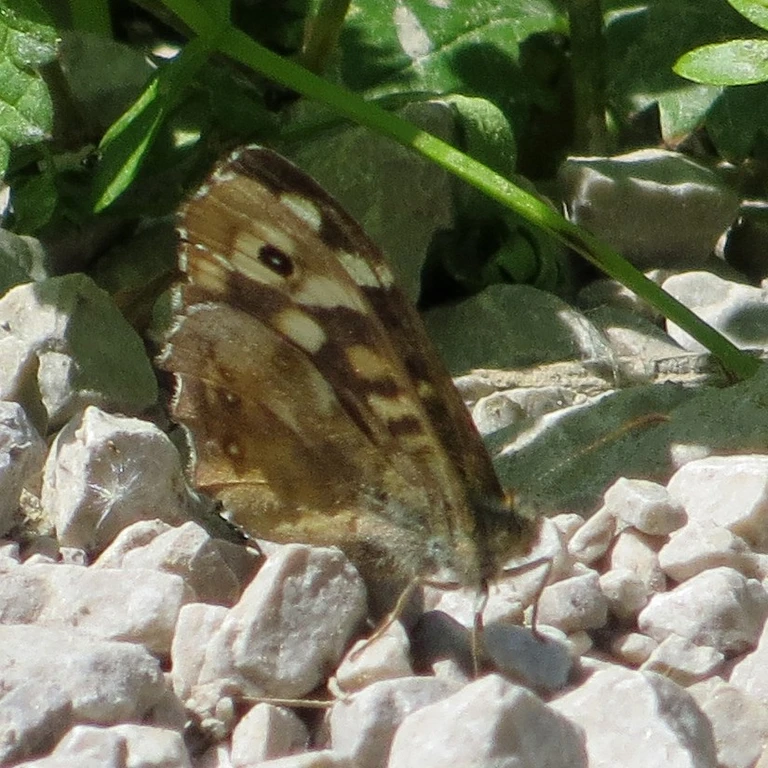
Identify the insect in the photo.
Pararge aegeria
